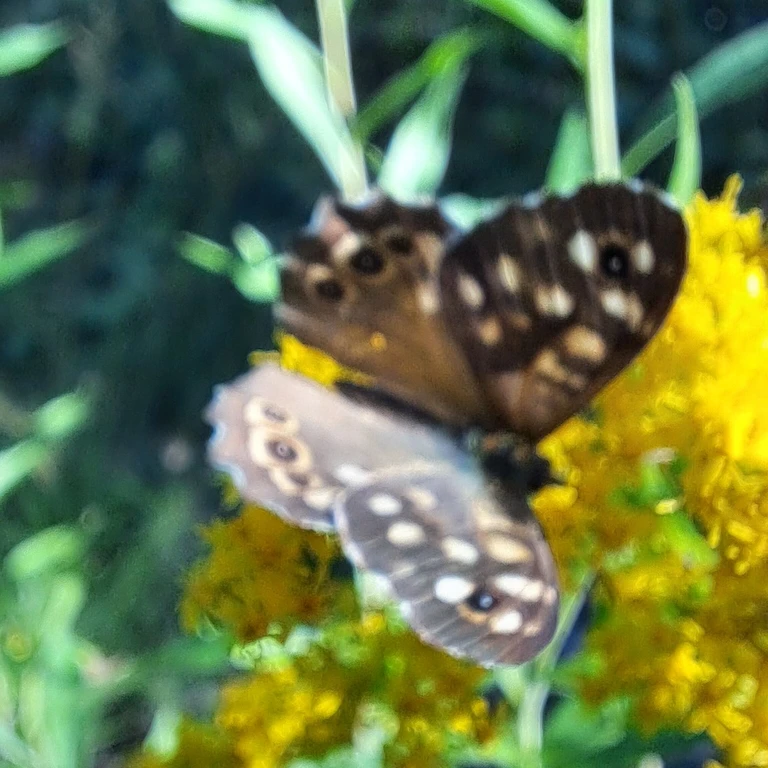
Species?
Pararge aegeria
